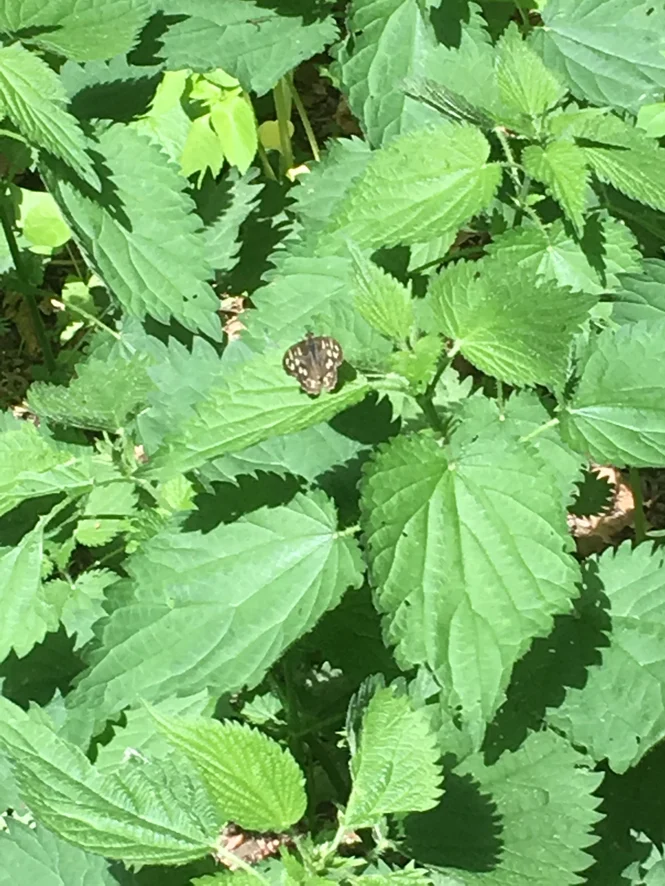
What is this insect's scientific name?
Pararge aegeria
